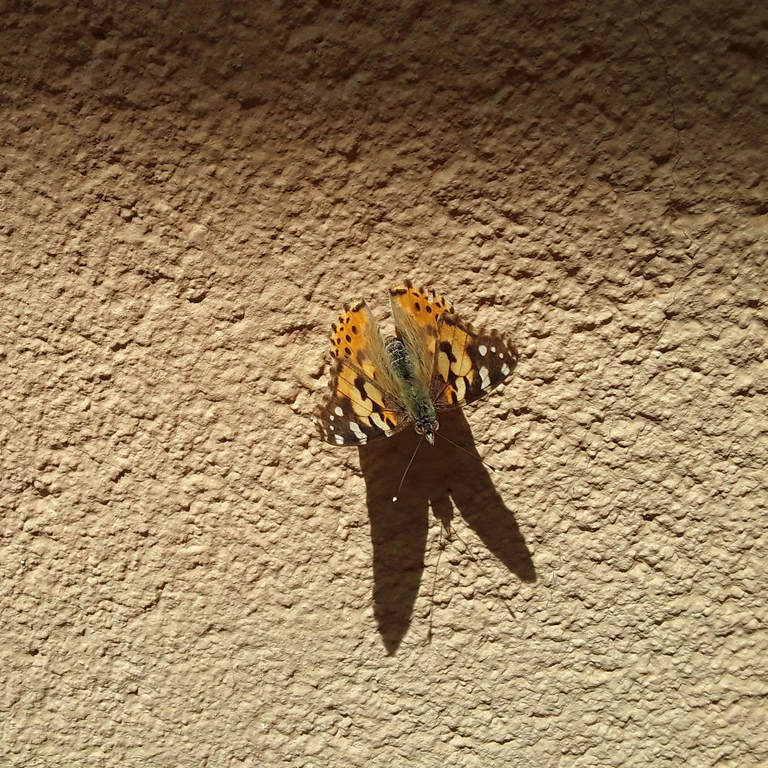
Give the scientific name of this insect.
Vanessa cardui
